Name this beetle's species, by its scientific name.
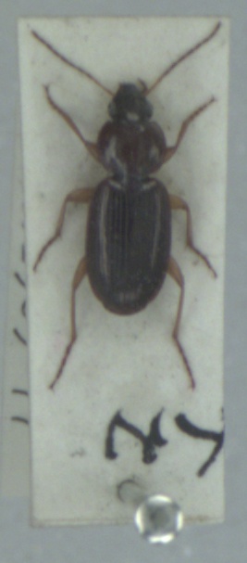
Olisthopus rotundatus
